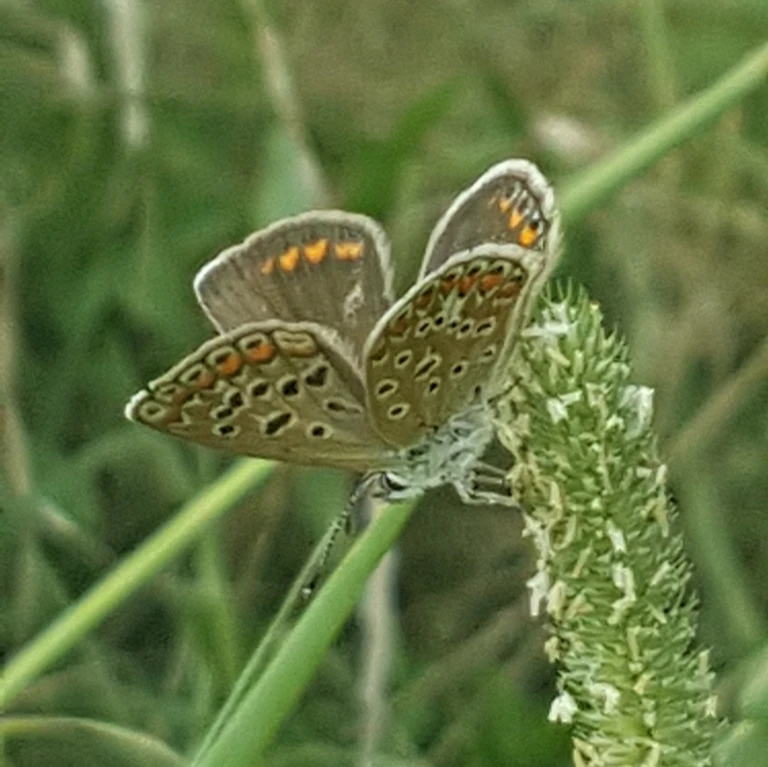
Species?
Polyommatus icarus
